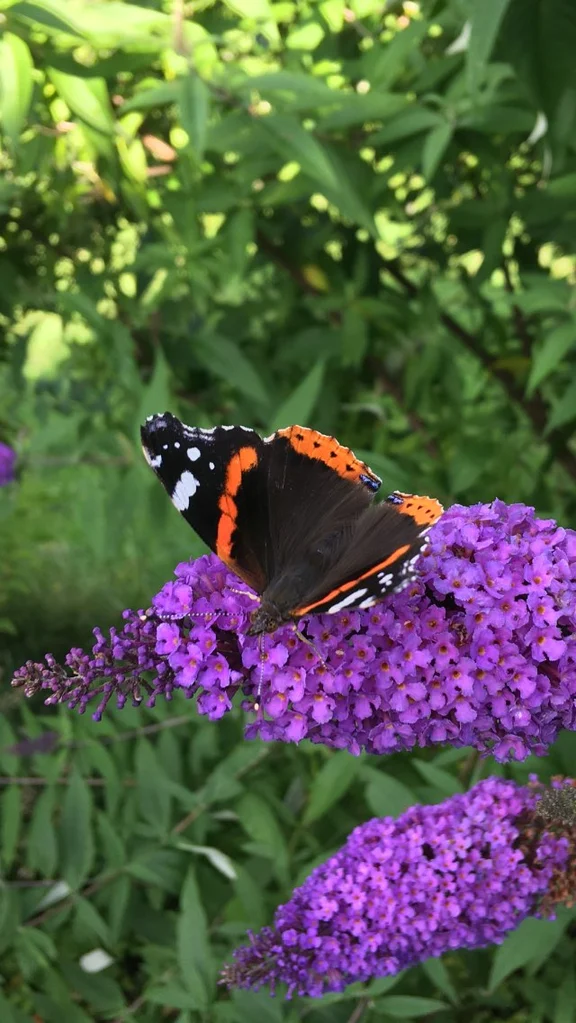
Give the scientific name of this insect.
Vanessa atalanta
